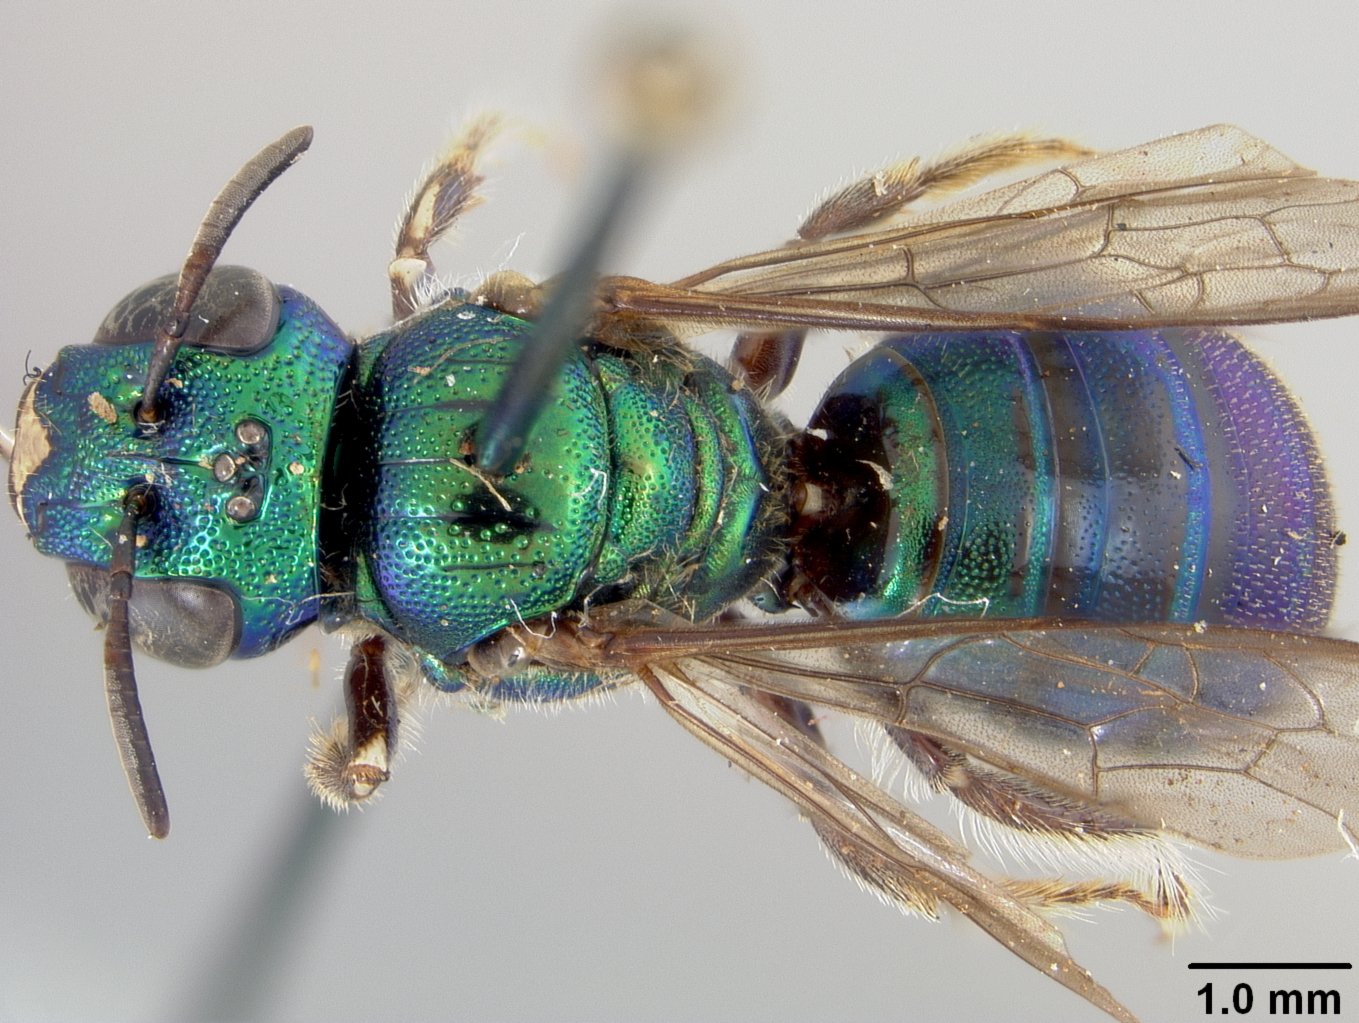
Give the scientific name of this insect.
Ceratina triangulifera
